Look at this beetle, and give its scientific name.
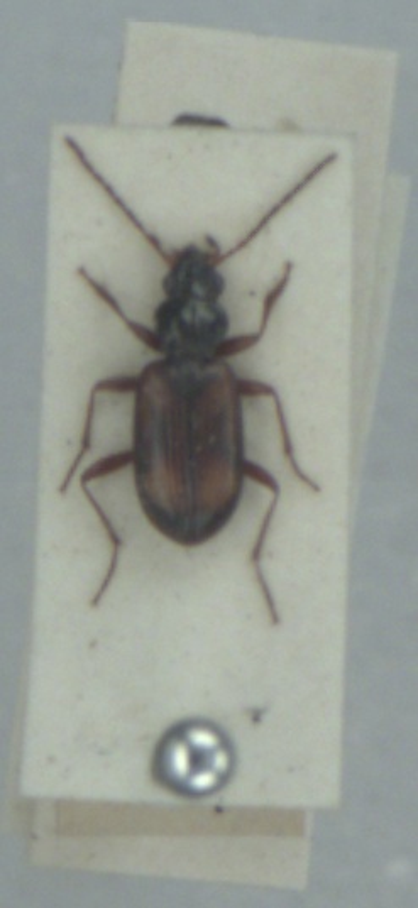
Bembidion saxatile
